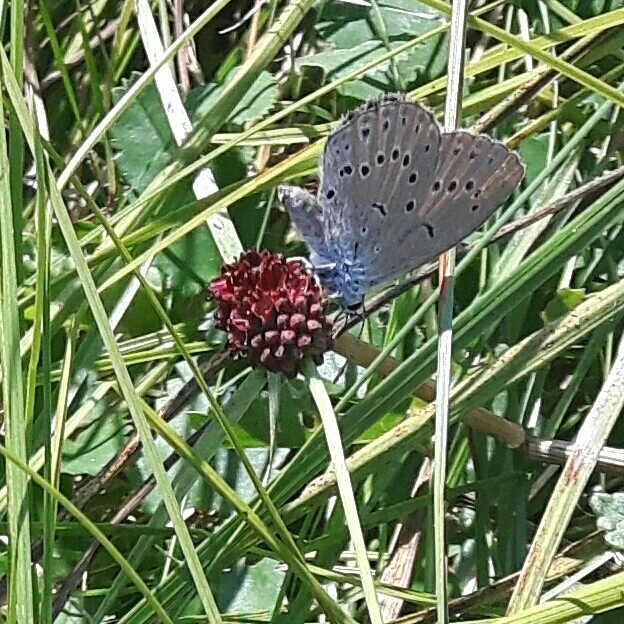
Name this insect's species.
Phengaris teleius
